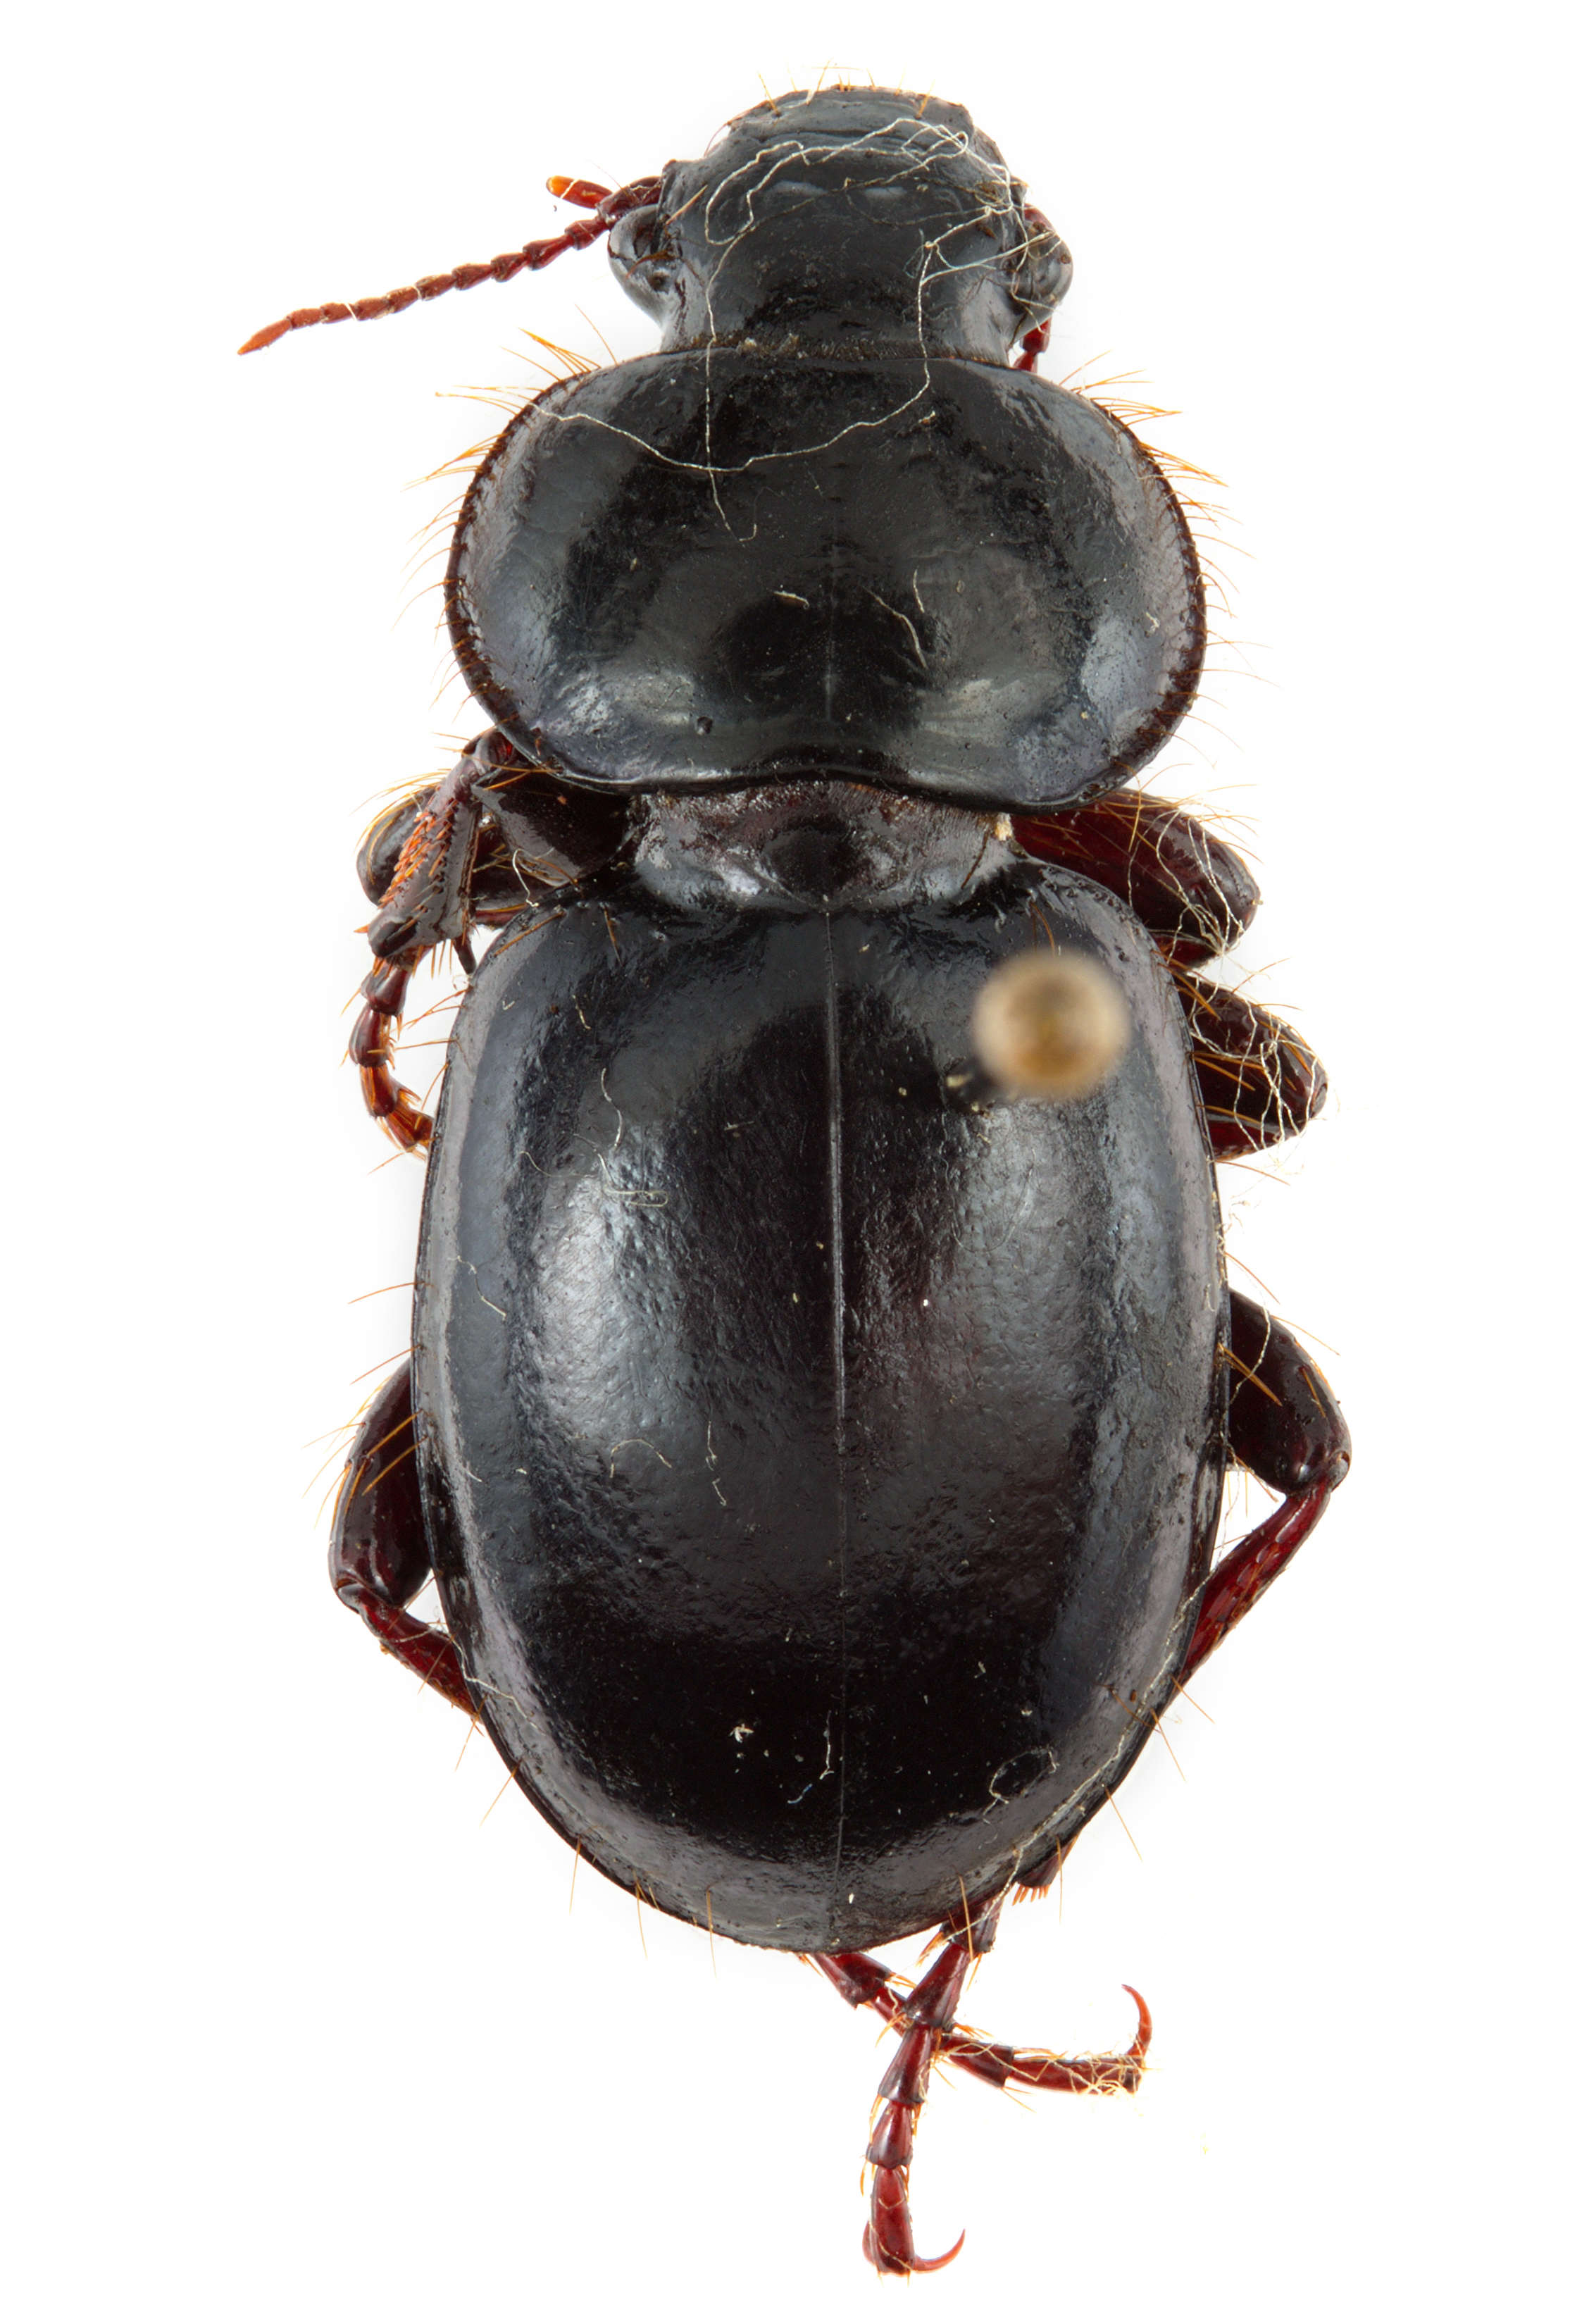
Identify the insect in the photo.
Cnemalobus gayi
